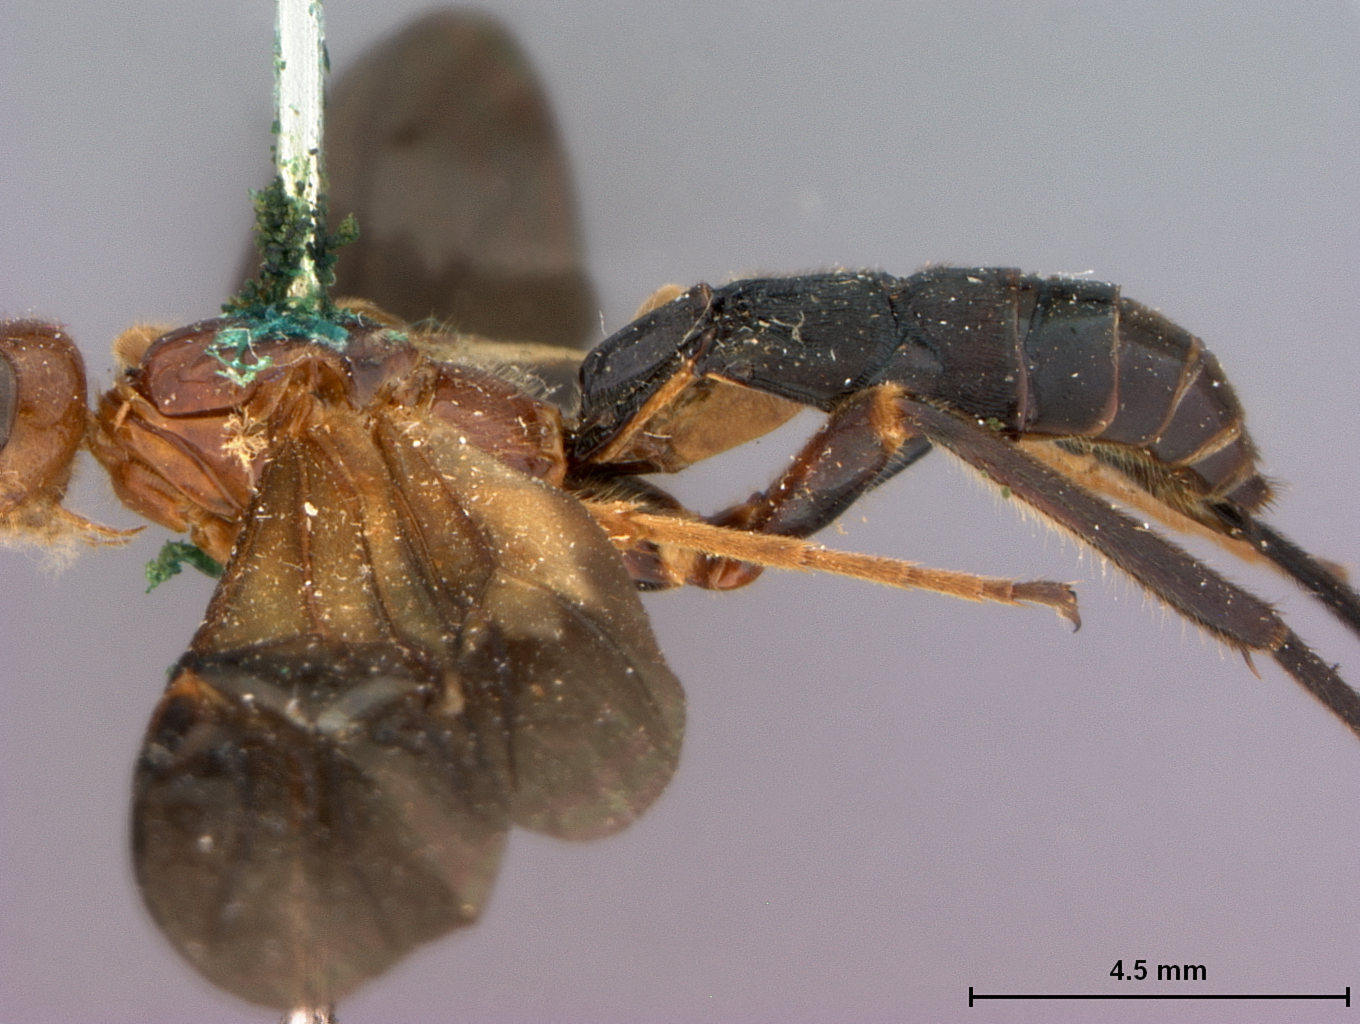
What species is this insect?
Iphiaulax halaesus
